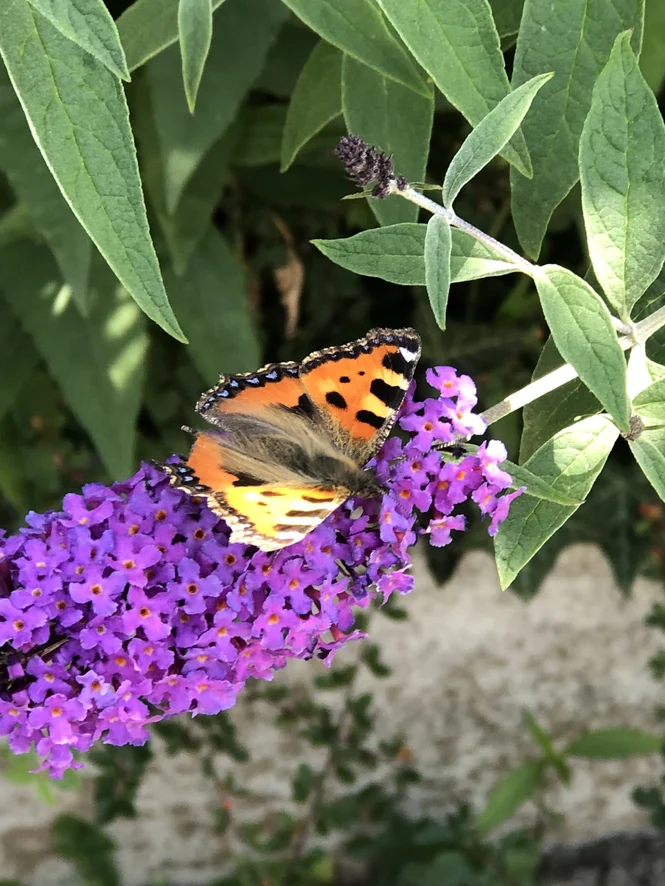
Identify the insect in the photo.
Aglais urticae
